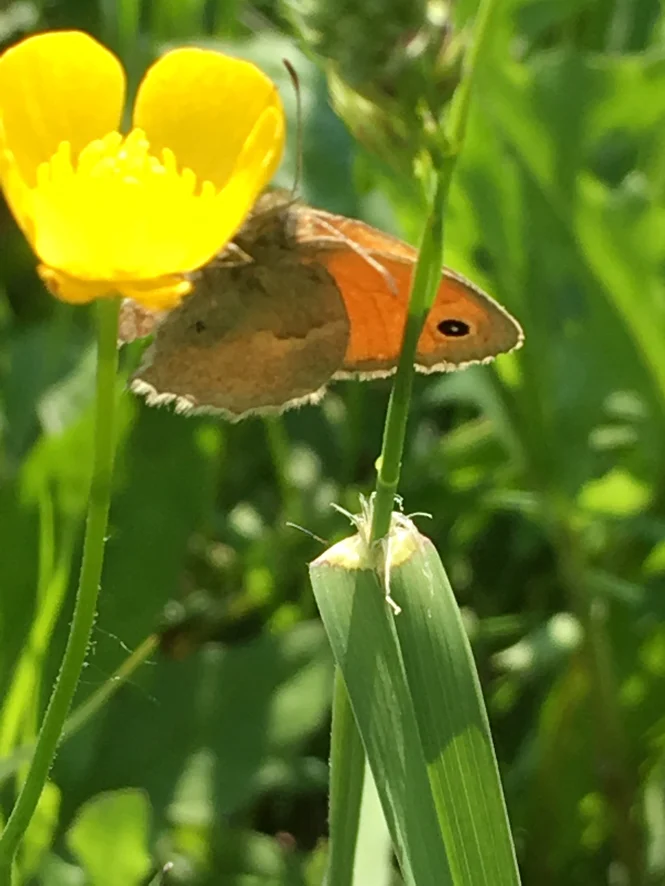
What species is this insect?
Coenonympha pamphilus
